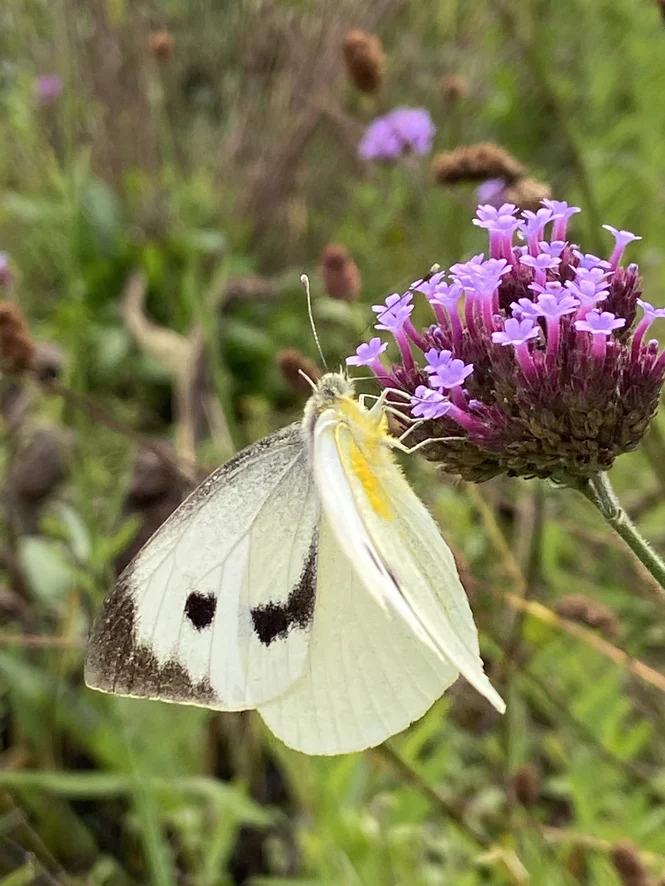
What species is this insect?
Pieris brassicae
